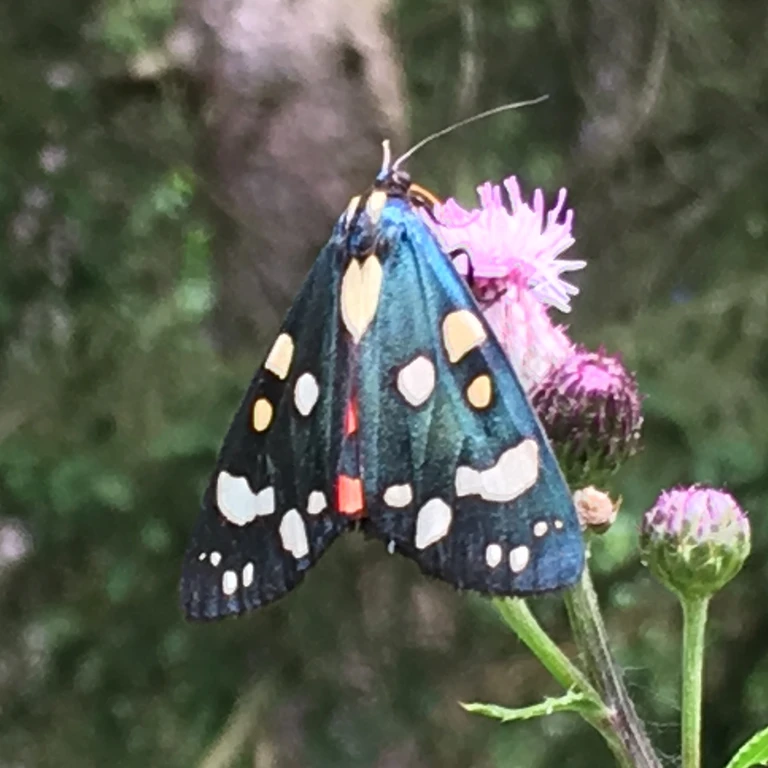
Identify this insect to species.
Callimorpha dominula
